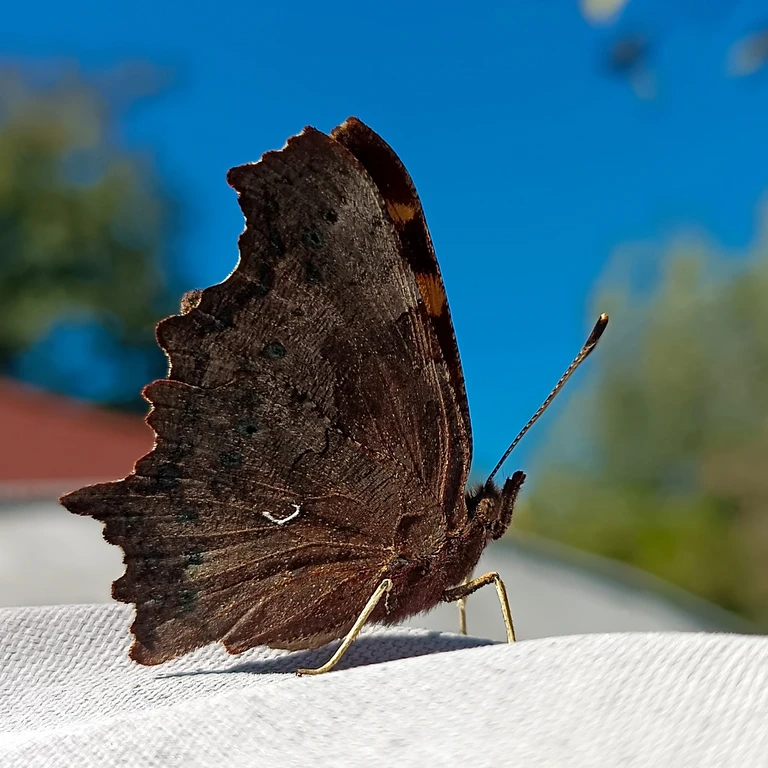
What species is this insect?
Polygonia c-album
